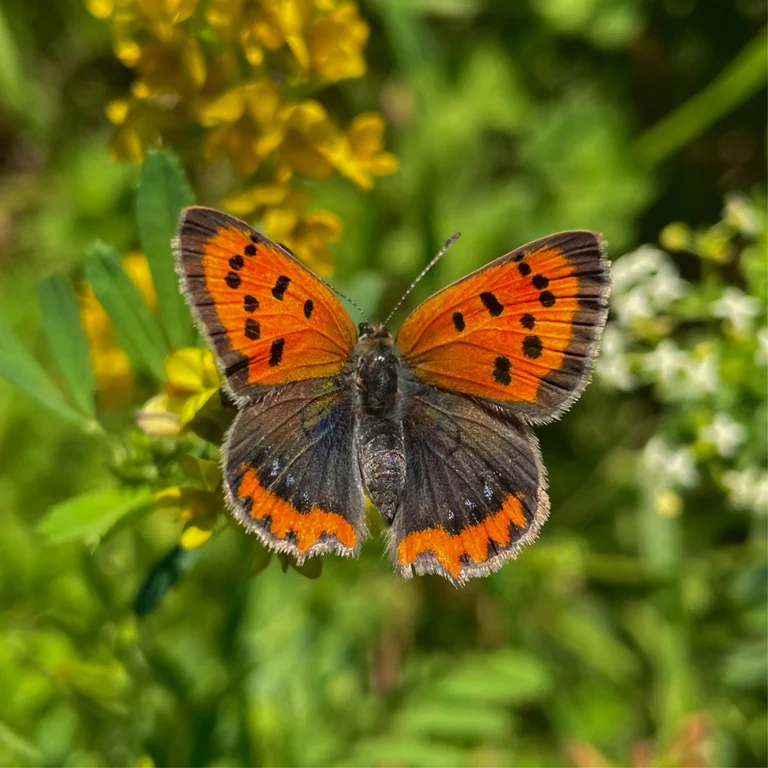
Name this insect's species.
Lycaena phlaeas
